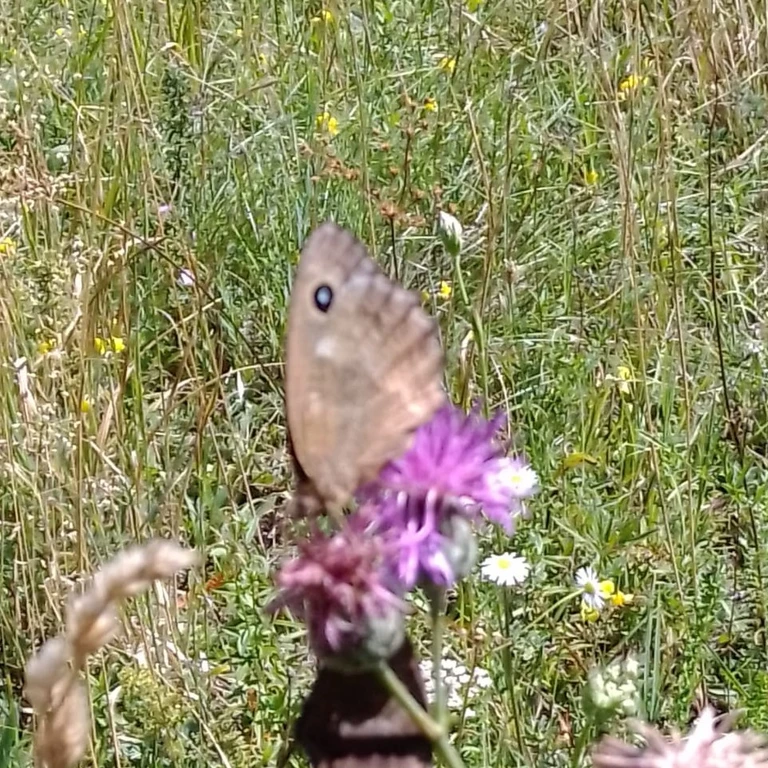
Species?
Minois dryas
